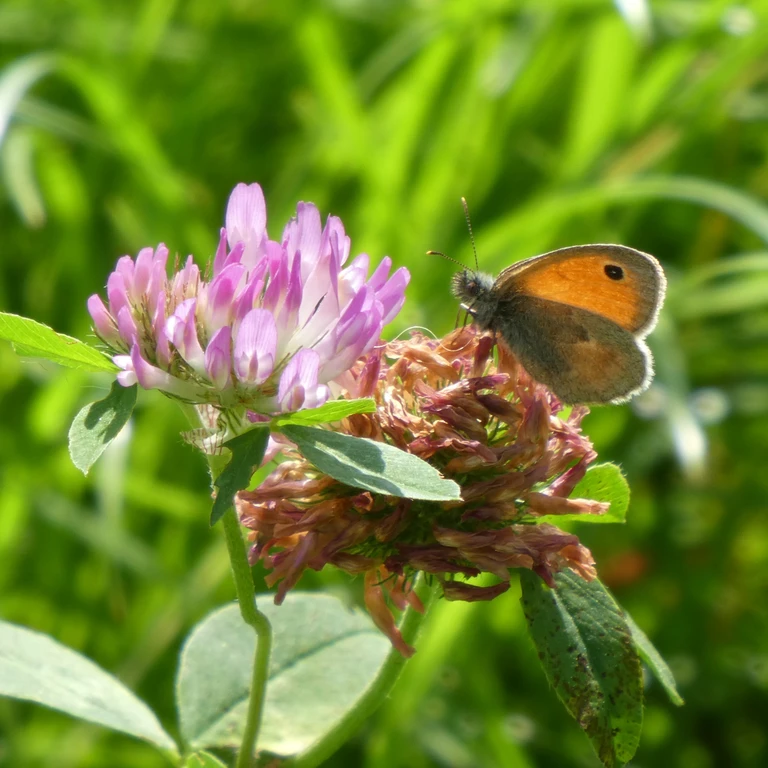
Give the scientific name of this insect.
Coenonympha pamphilus
